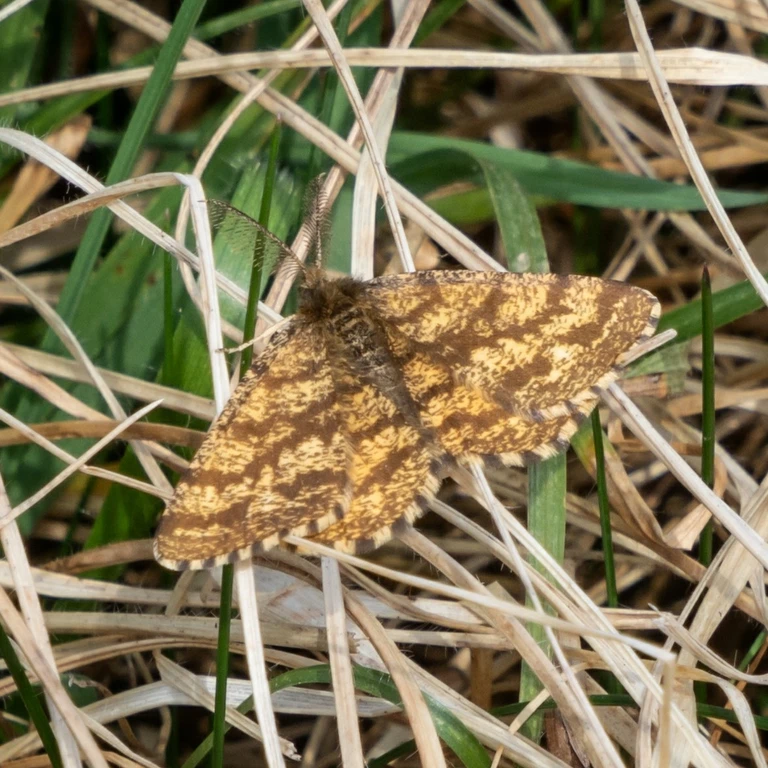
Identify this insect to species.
Ematurga atomaria
